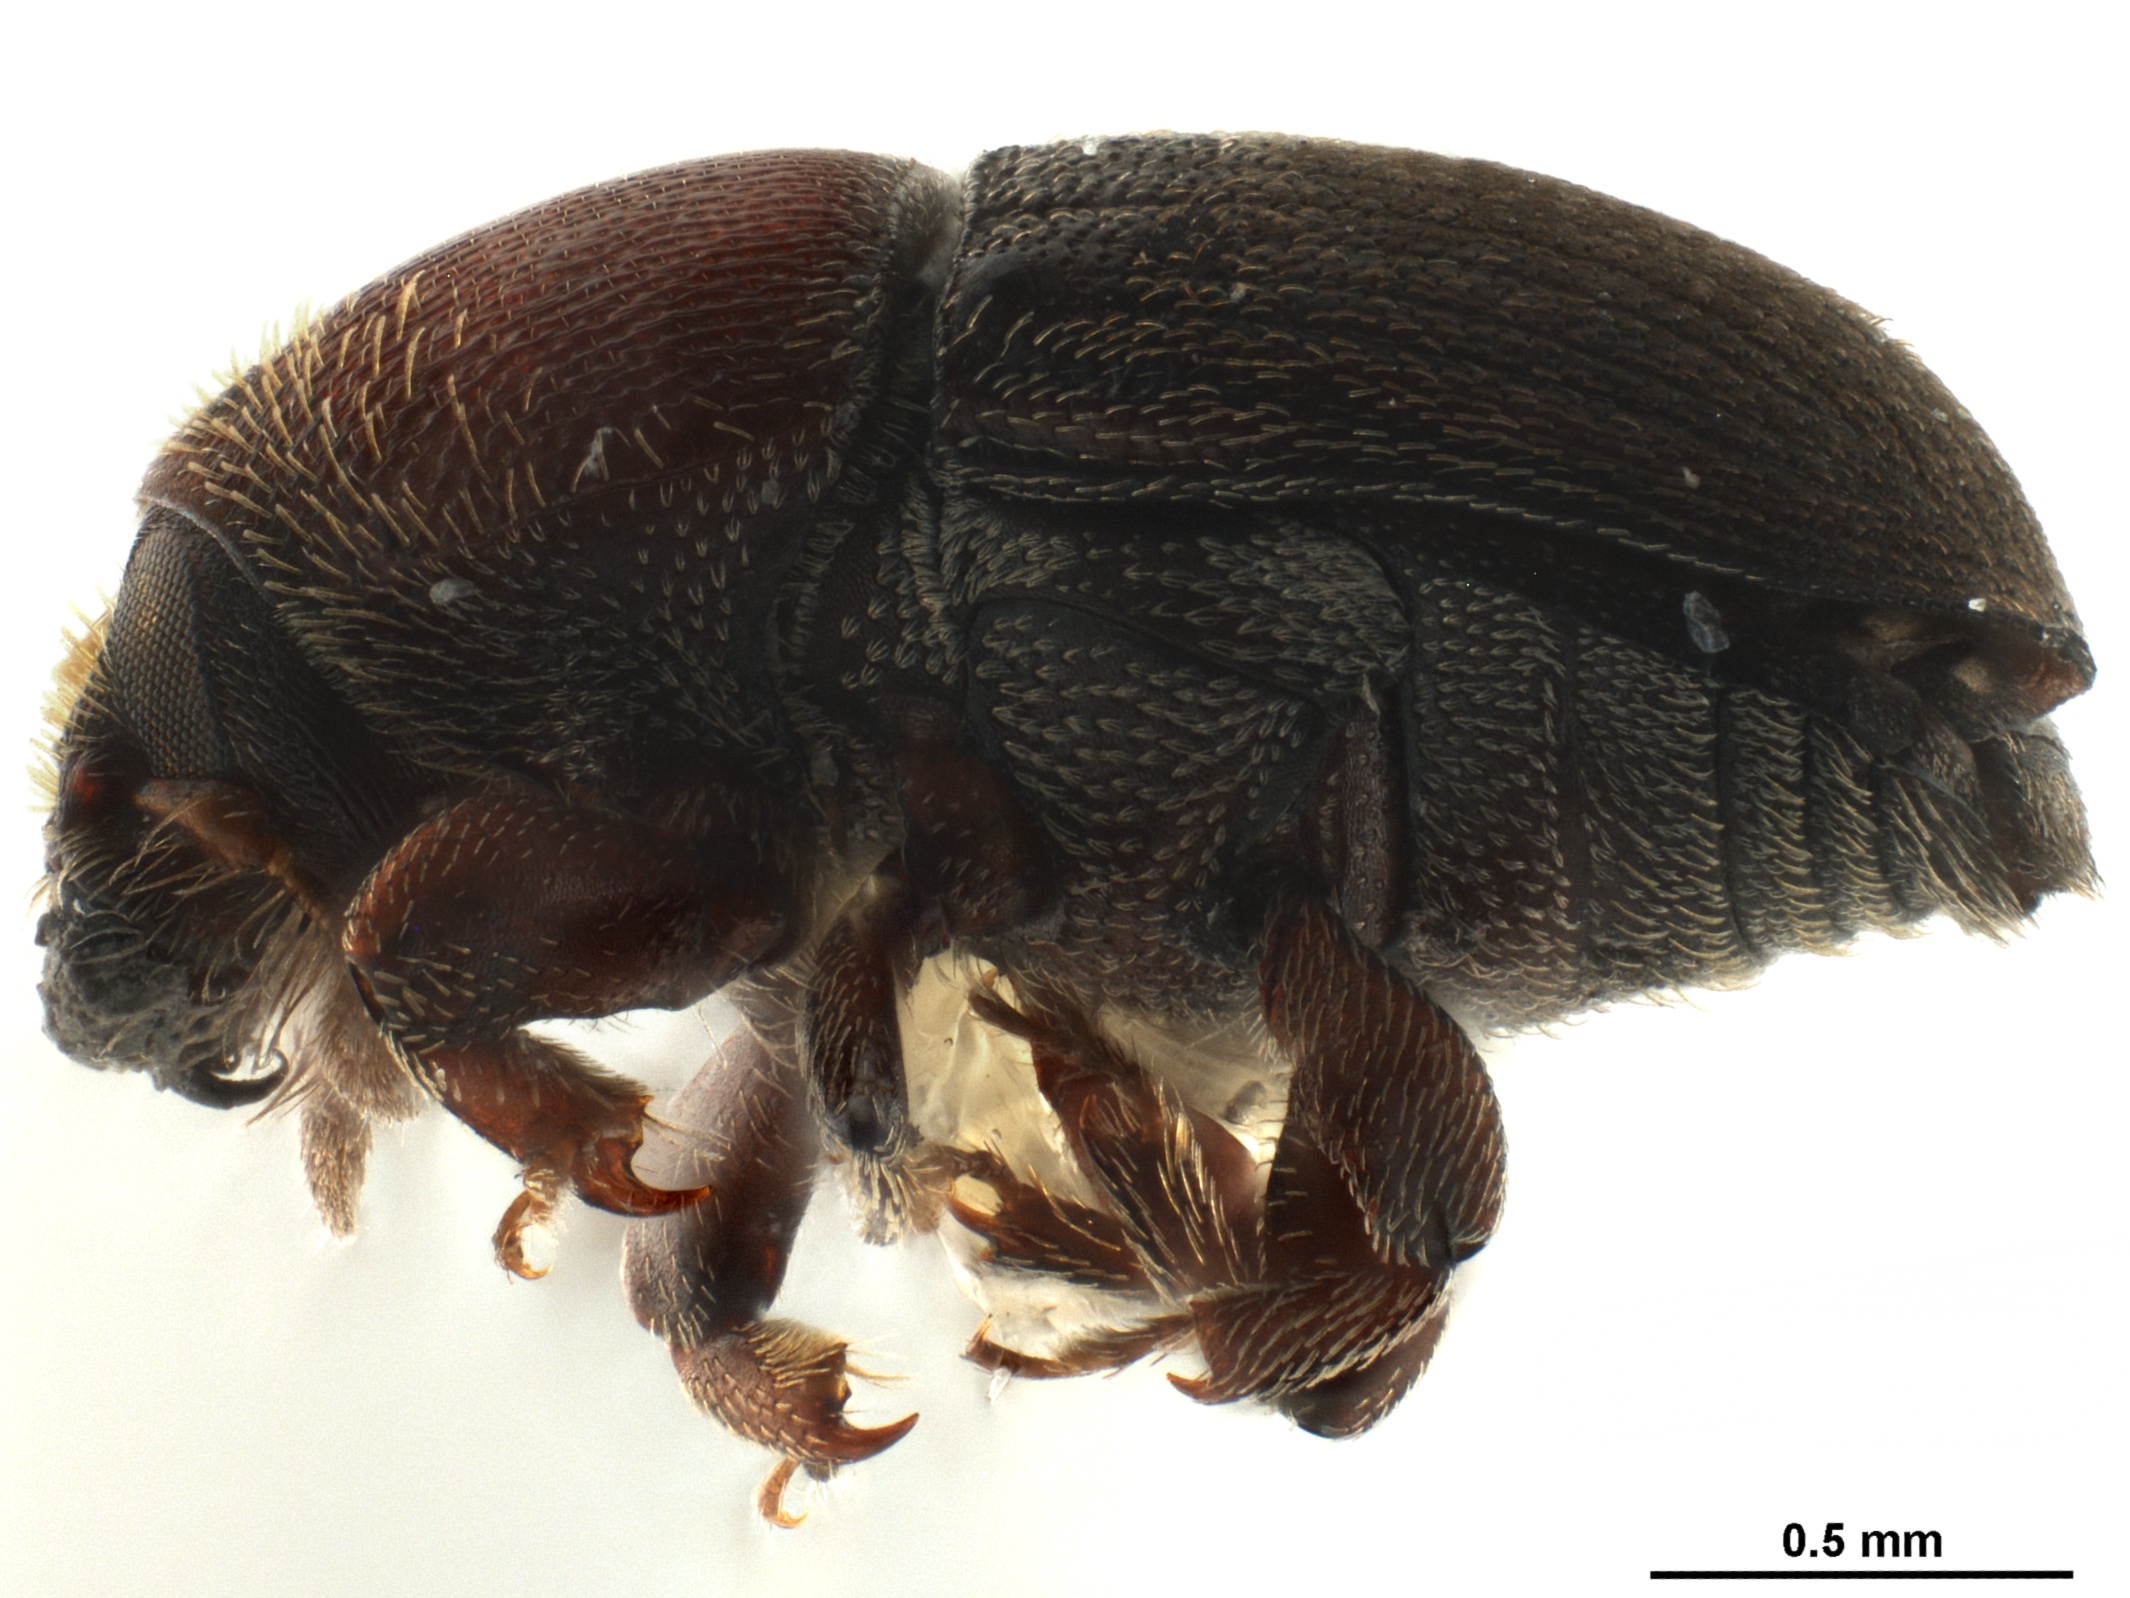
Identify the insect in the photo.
Cnemonyx panamensis
